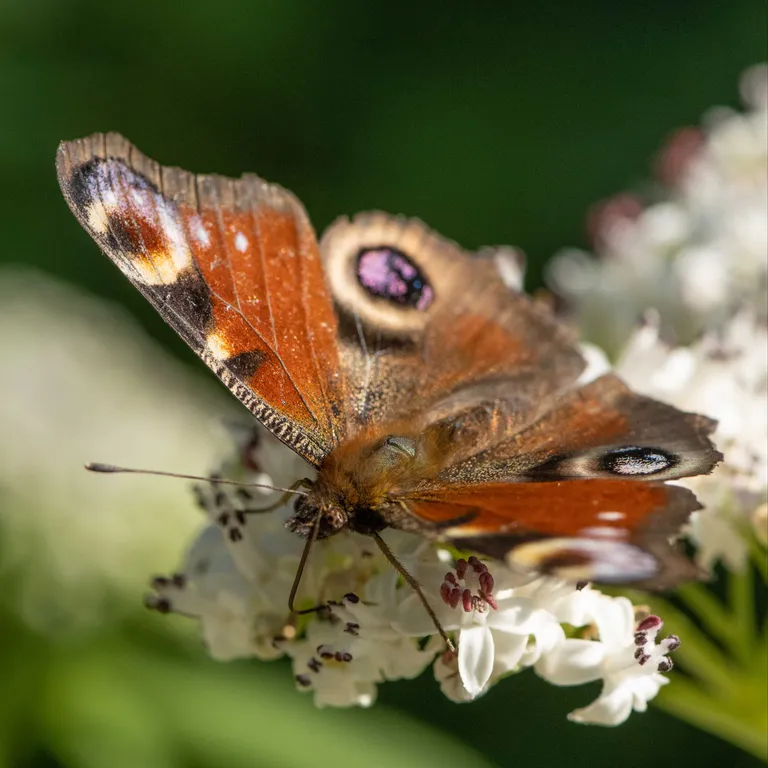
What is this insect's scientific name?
Aglais io
